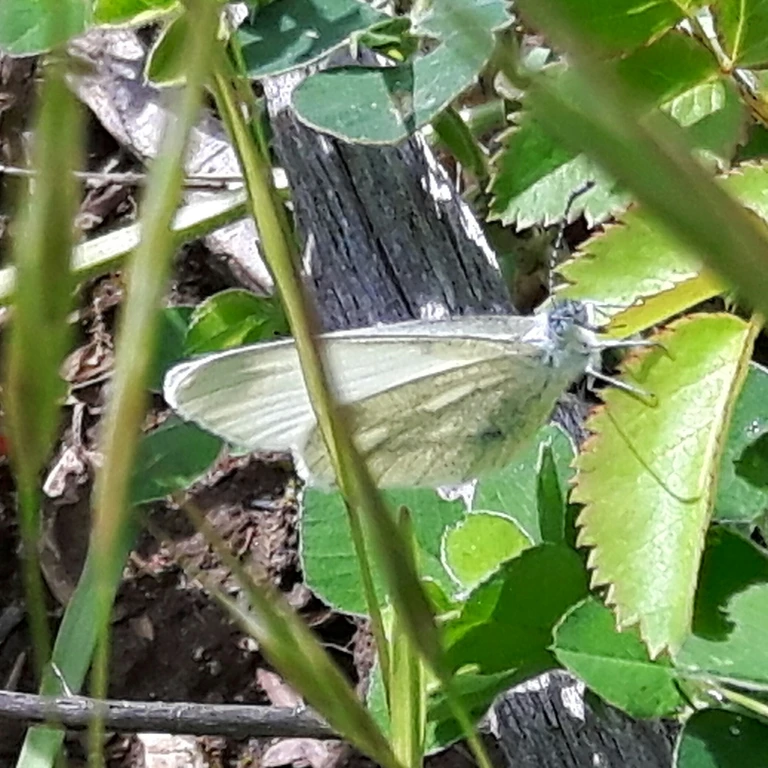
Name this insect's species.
Leptidea sinapis/juvernica
